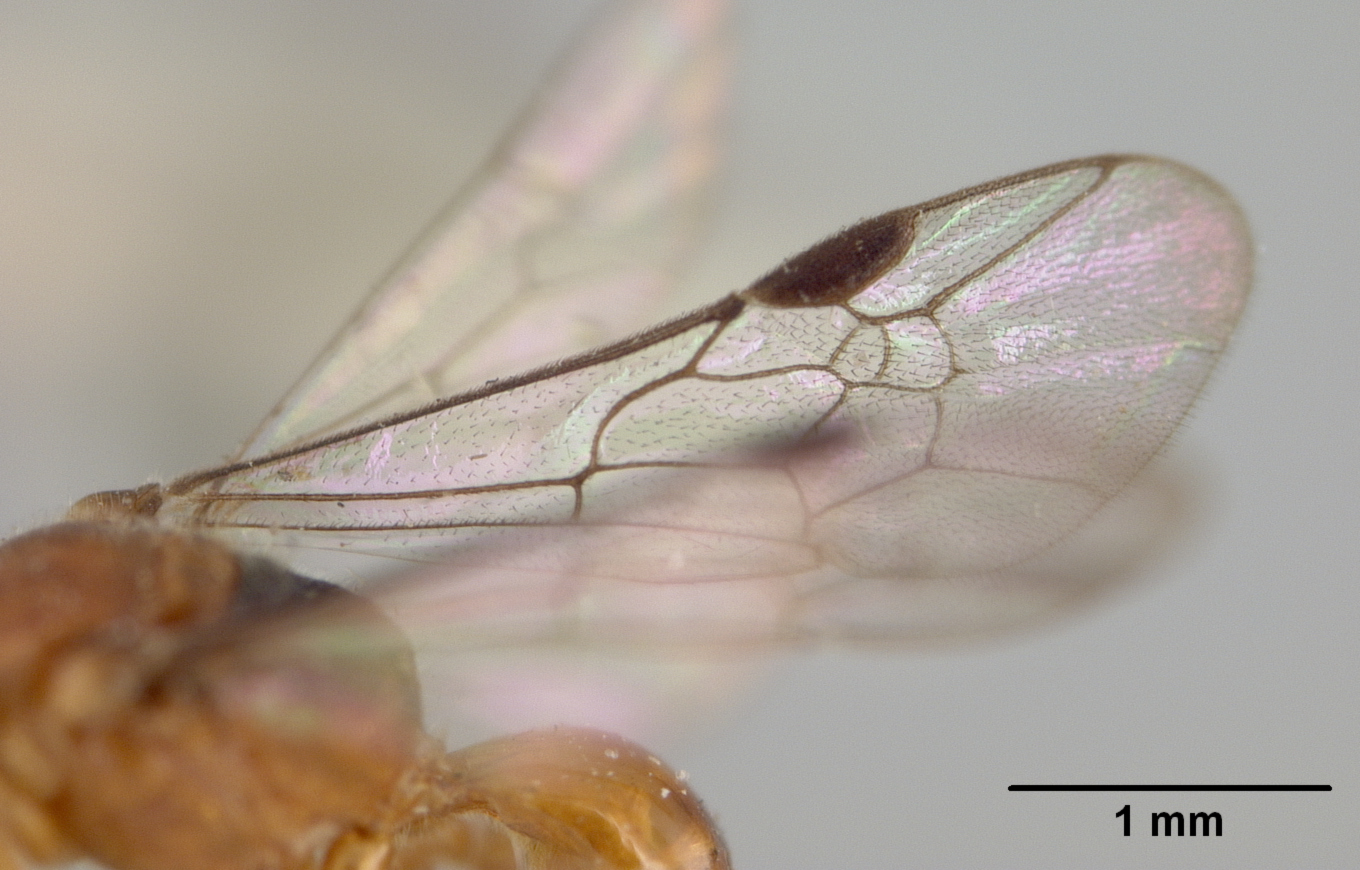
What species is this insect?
Sphecodes thoracicus
